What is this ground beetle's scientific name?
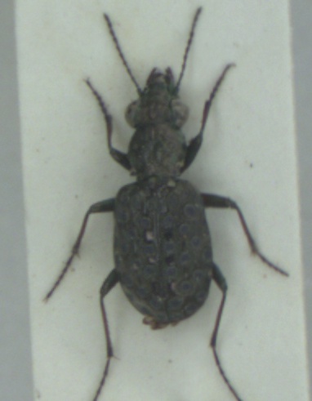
Elaphrus cupreus
